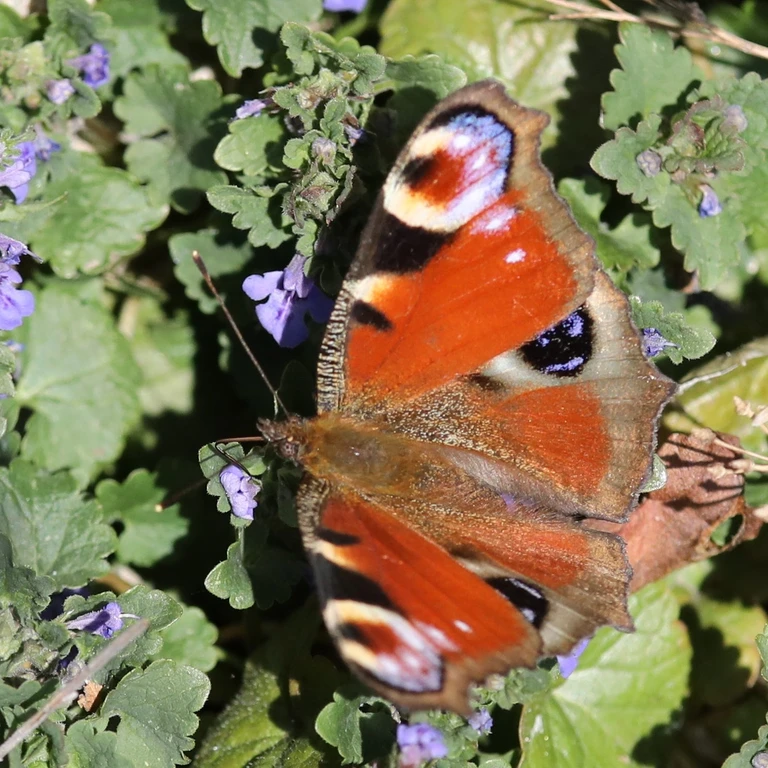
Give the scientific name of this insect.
Aglais io
